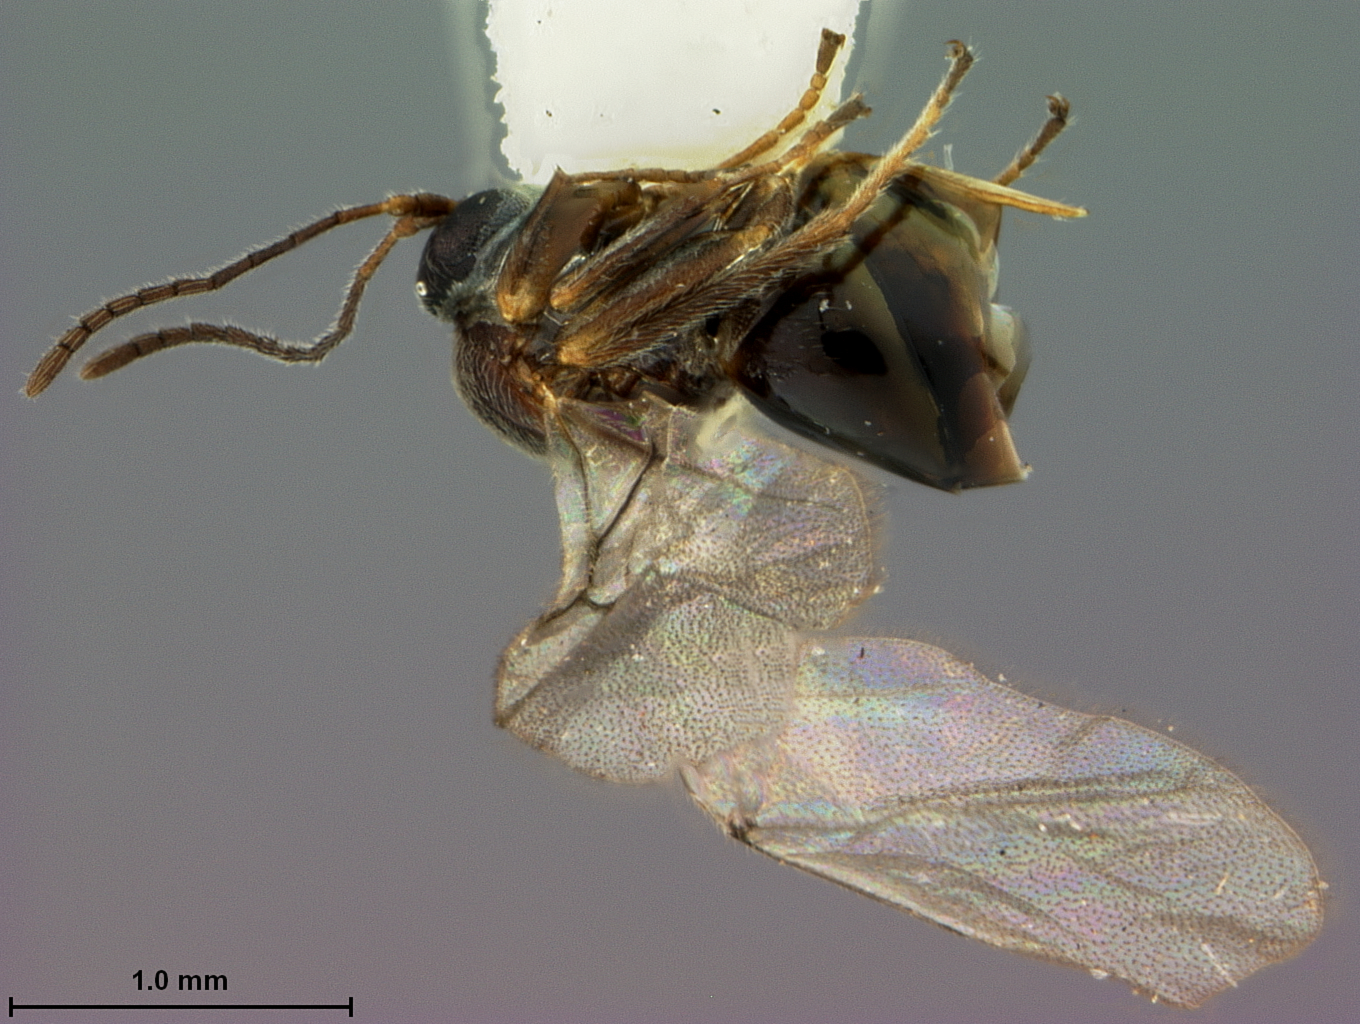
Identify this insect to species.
Trichoteras perfulvum
